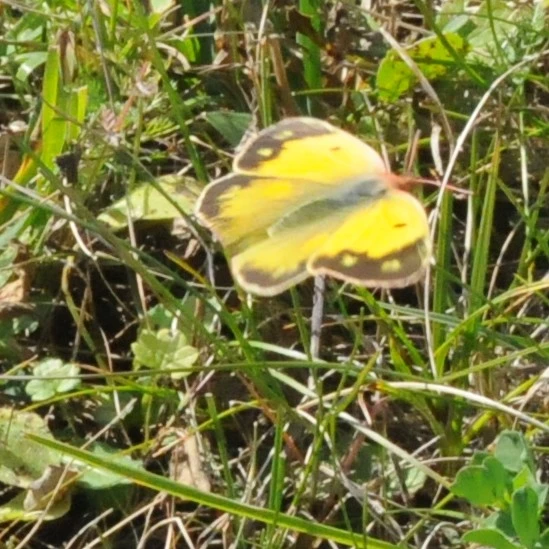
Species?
Colias croceus
